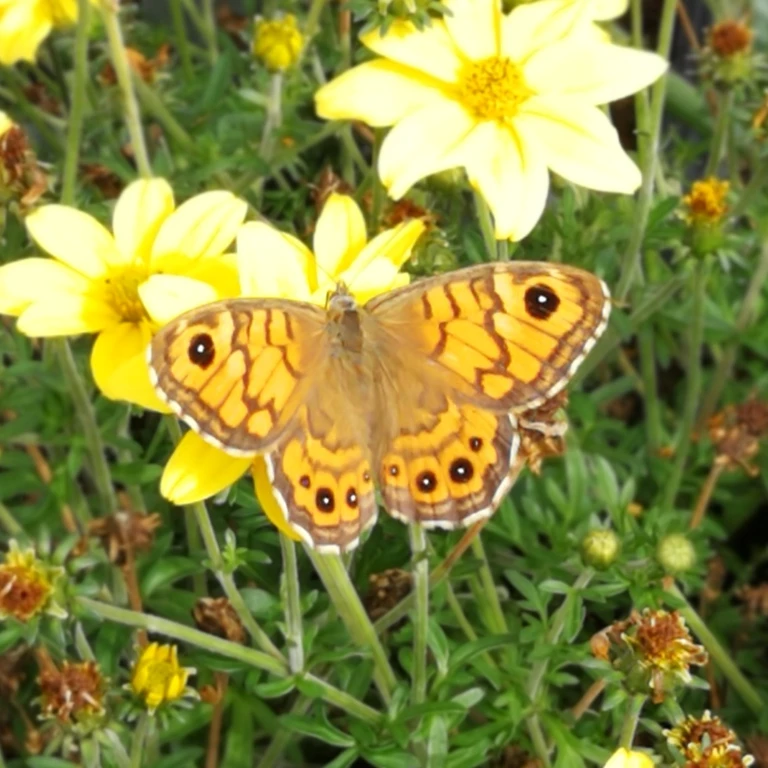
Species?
Lasiommata megera (also Pararge megera)
